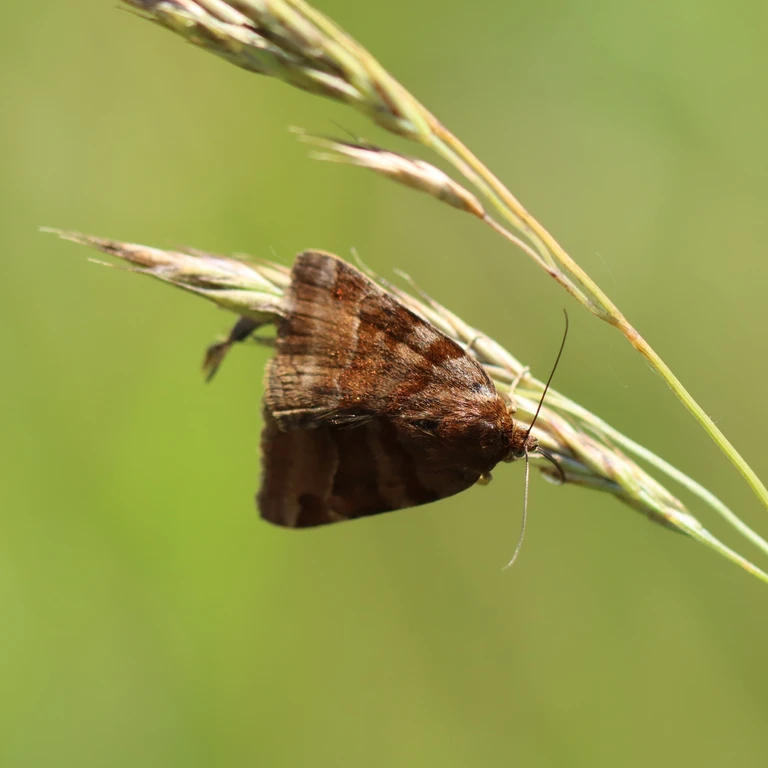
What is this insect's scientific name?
Euclidia glyphica
